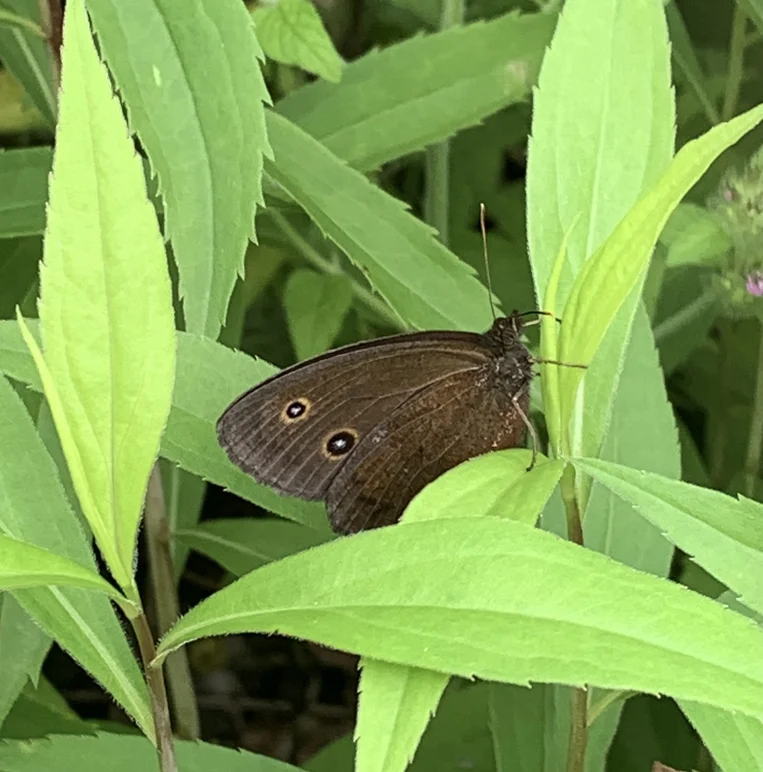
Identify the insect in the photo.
Minois dryas
